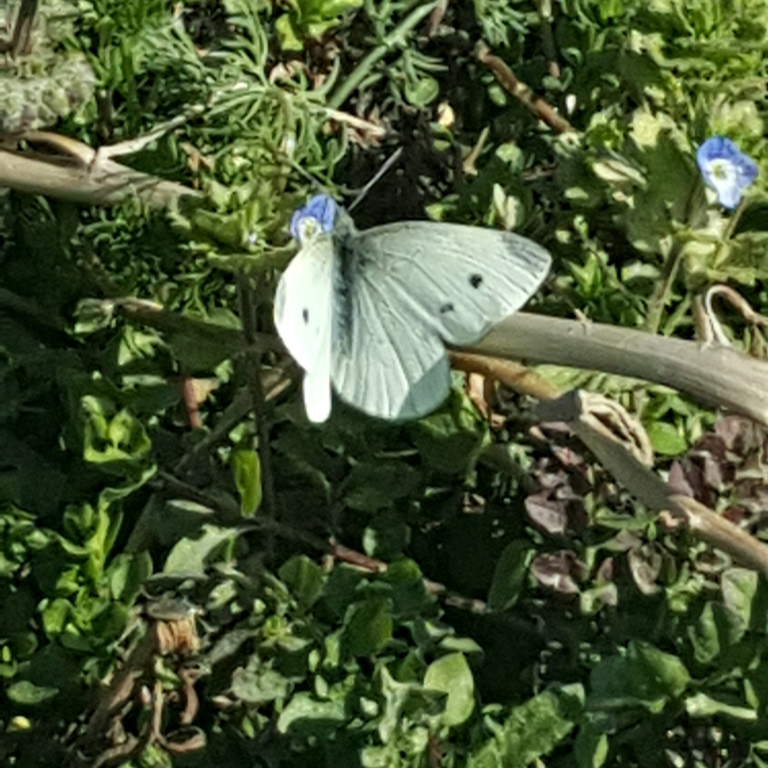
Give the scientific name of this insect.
Pieris rapae
